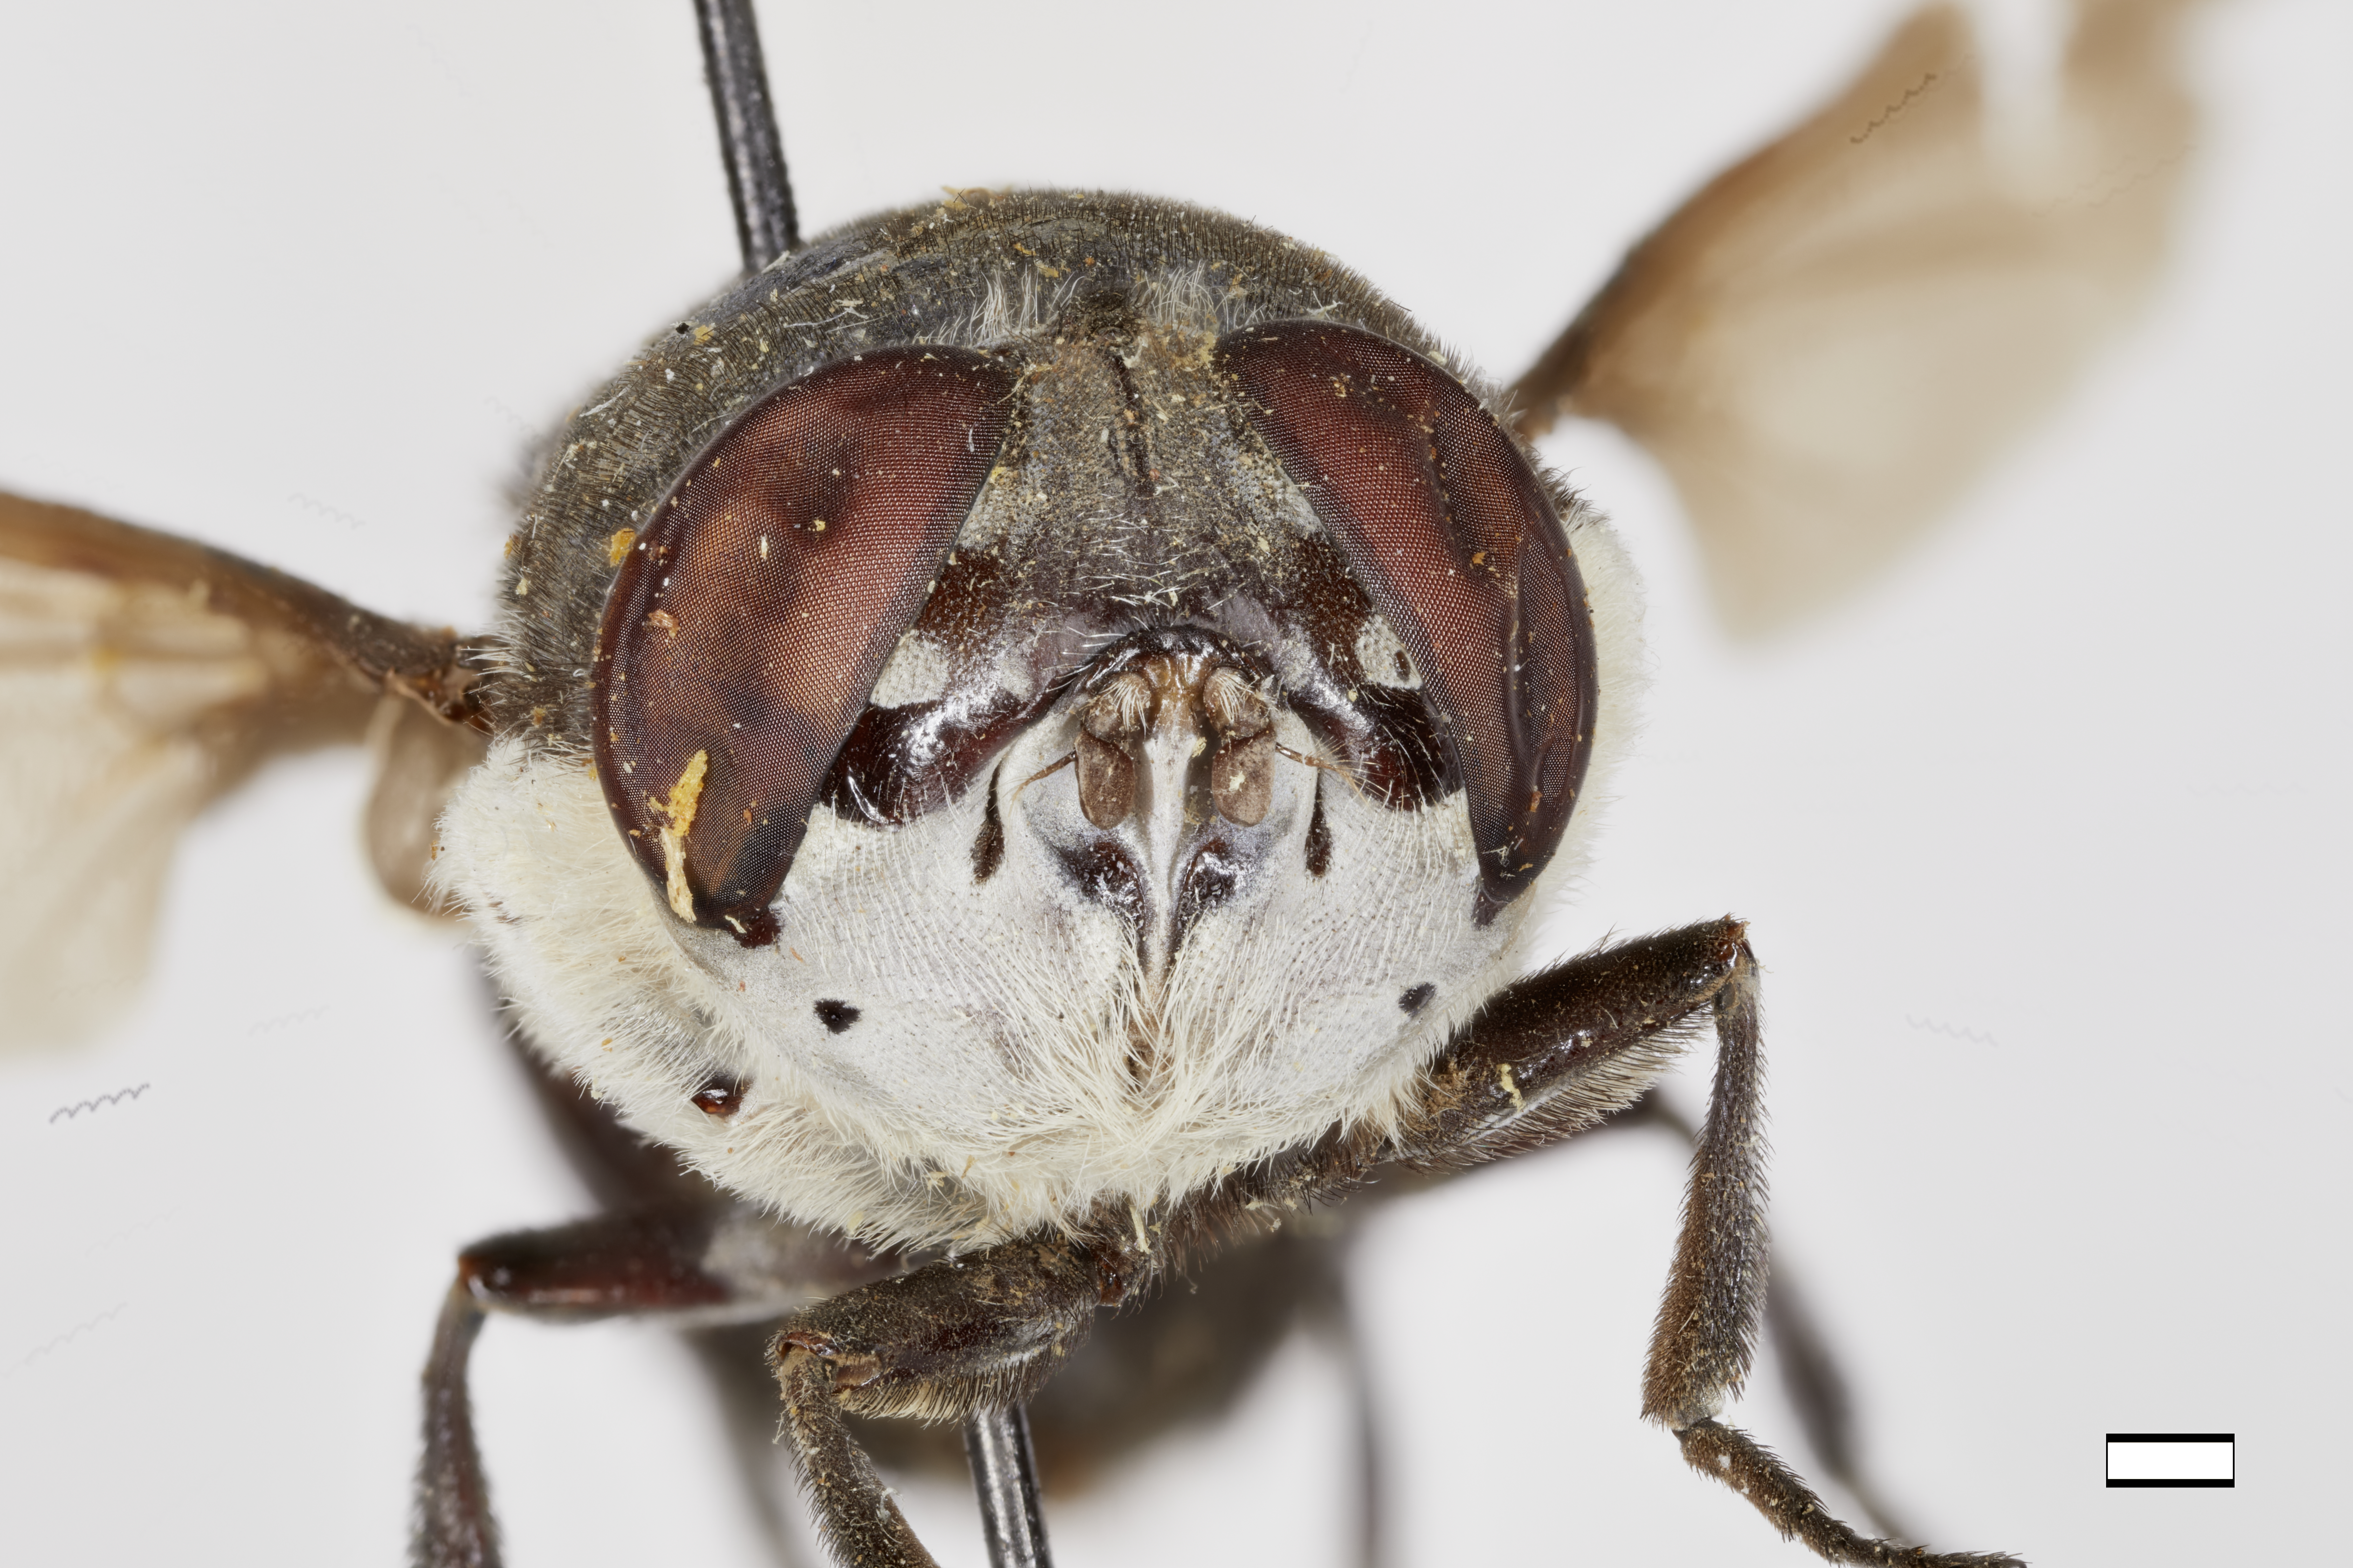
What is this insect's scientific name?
Cuterebra jellisoni
